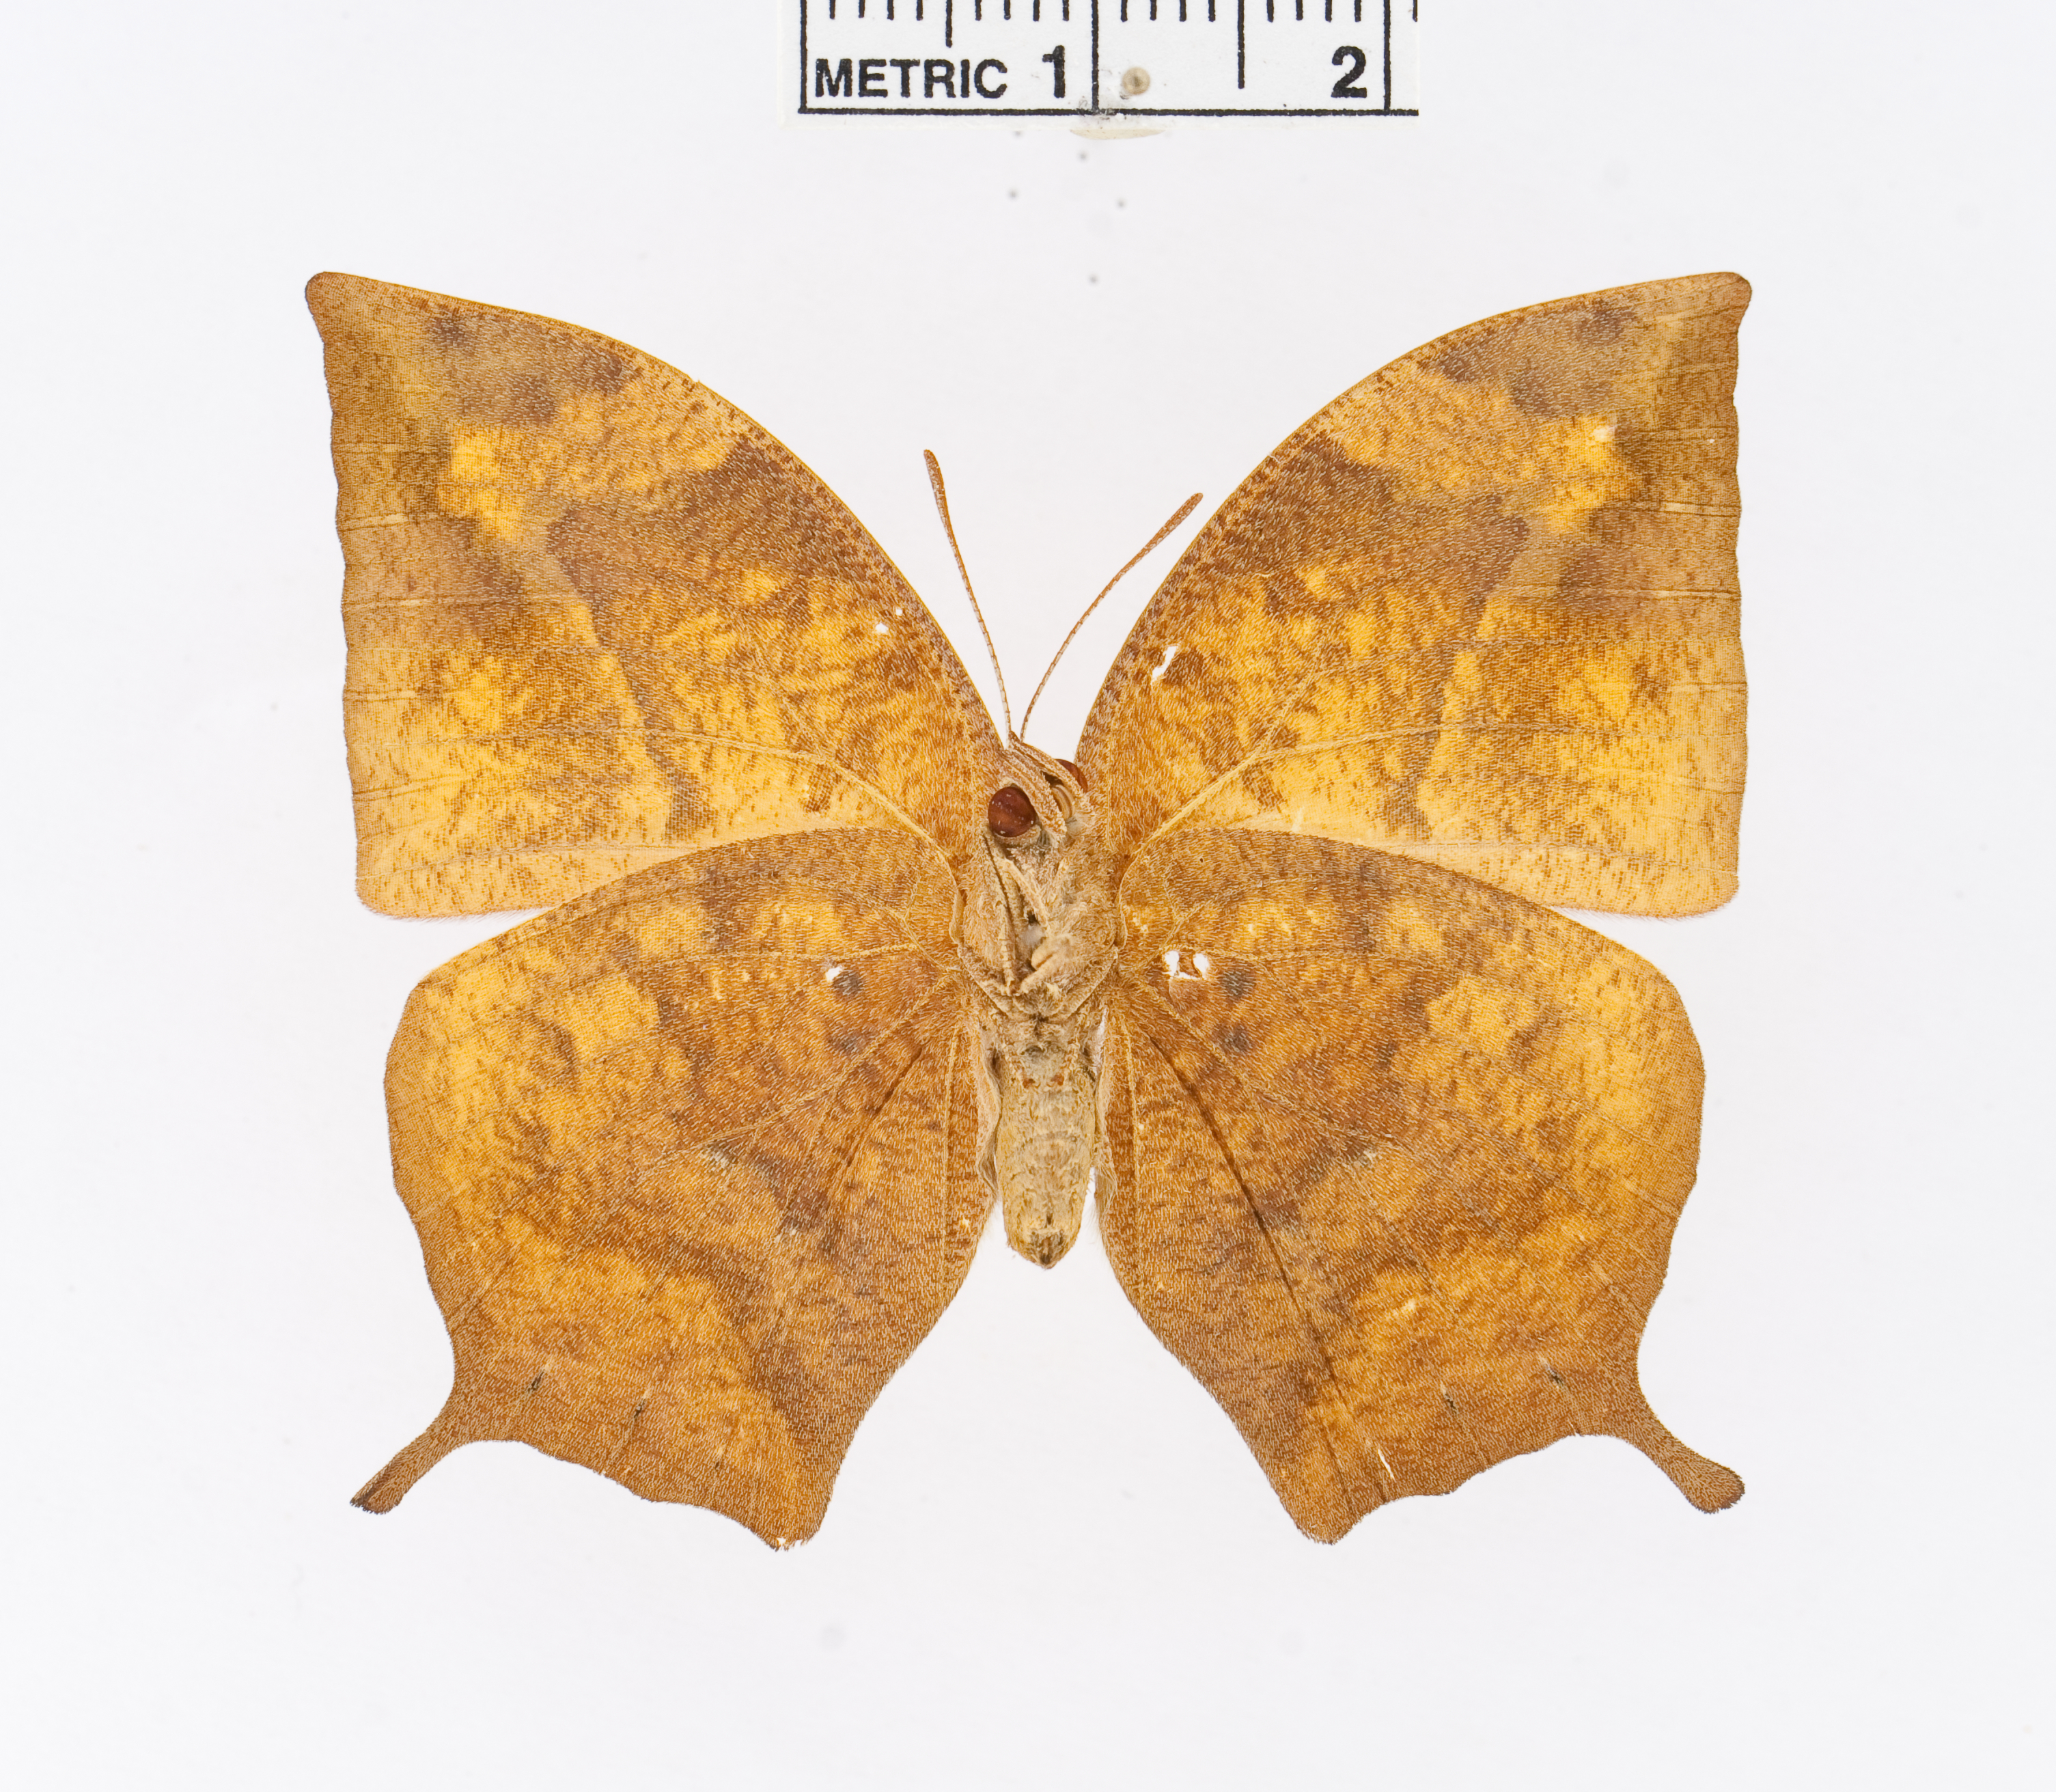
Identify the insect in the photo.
Fountainea ryphea
